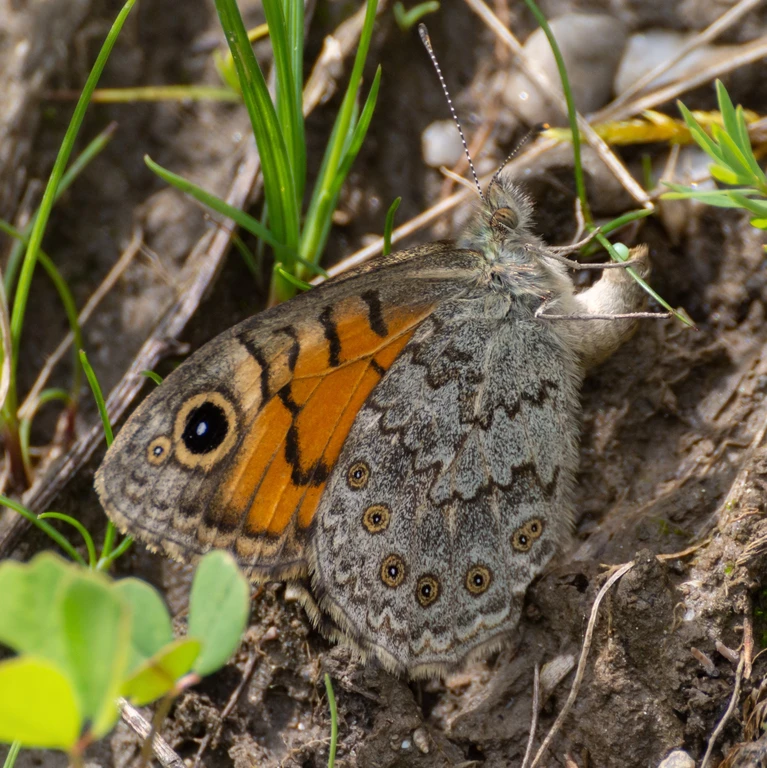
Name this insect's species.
Lasiommata megera (also Pararge megera)
